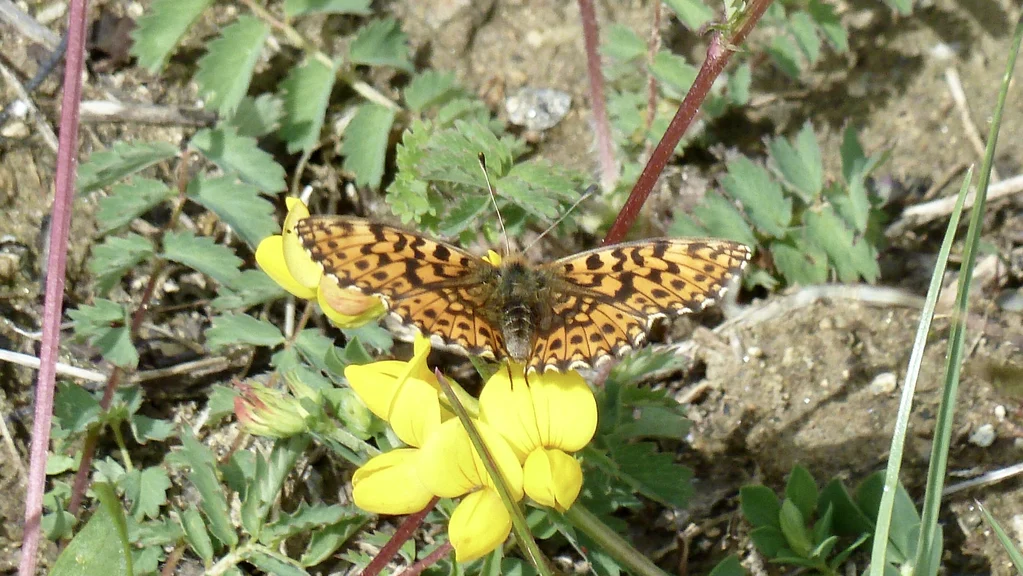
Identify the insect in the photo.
Boloria dia
